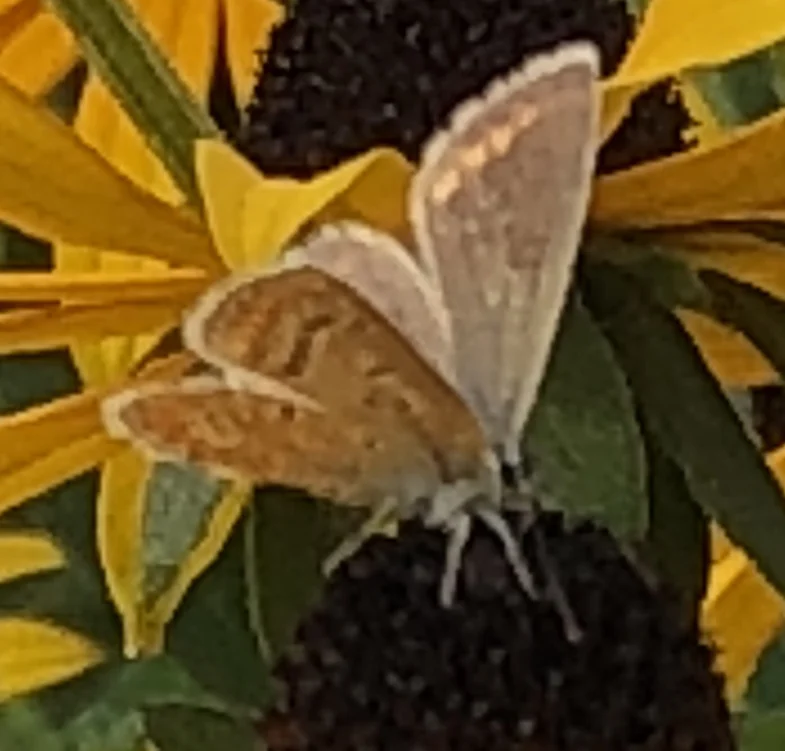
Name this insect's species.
Polyommatus icarus
